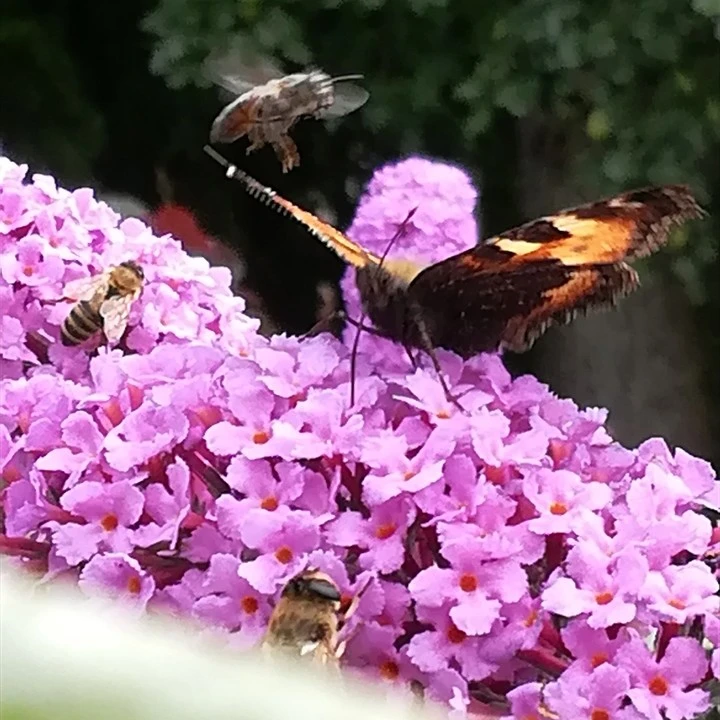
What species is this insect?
Aglais urticae
